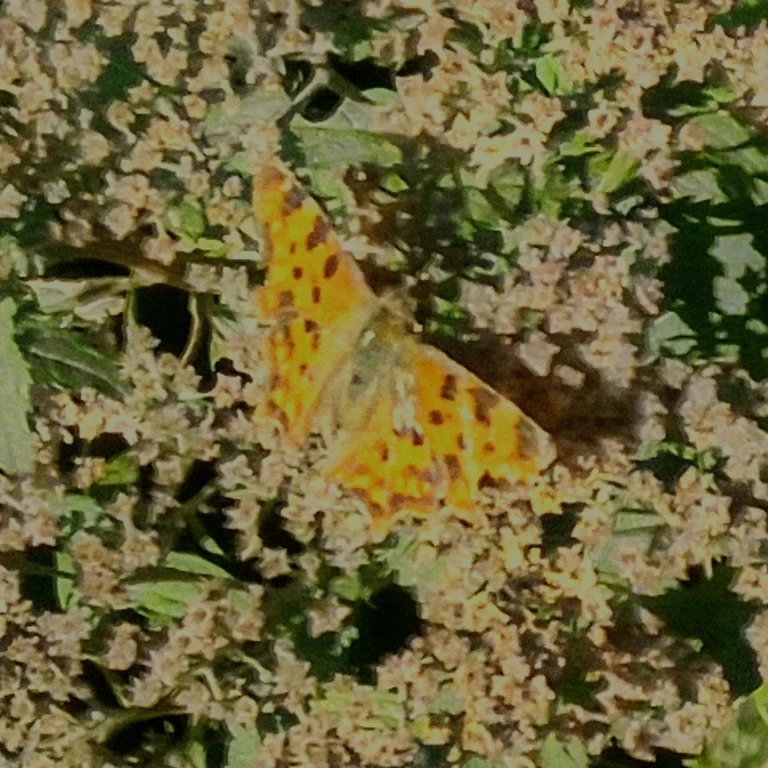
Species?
Polygonia c-album
